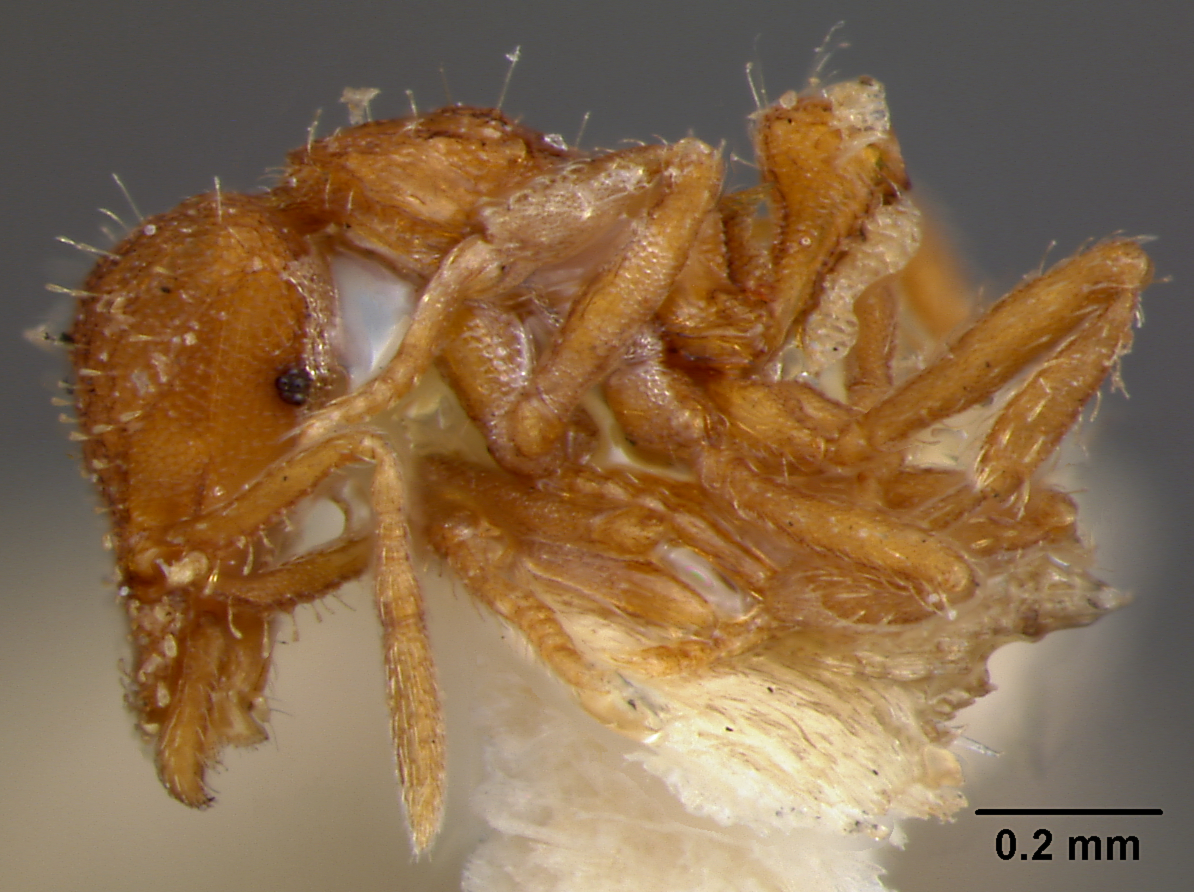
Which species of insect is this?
Strumigenys sculpturata
